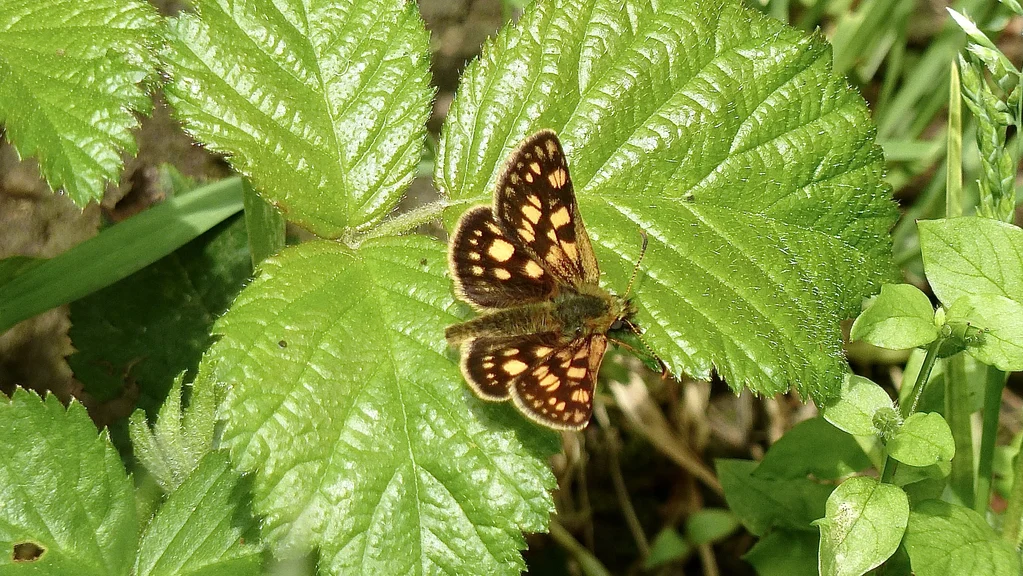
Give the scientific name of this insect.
Carterocephalus palaemon
